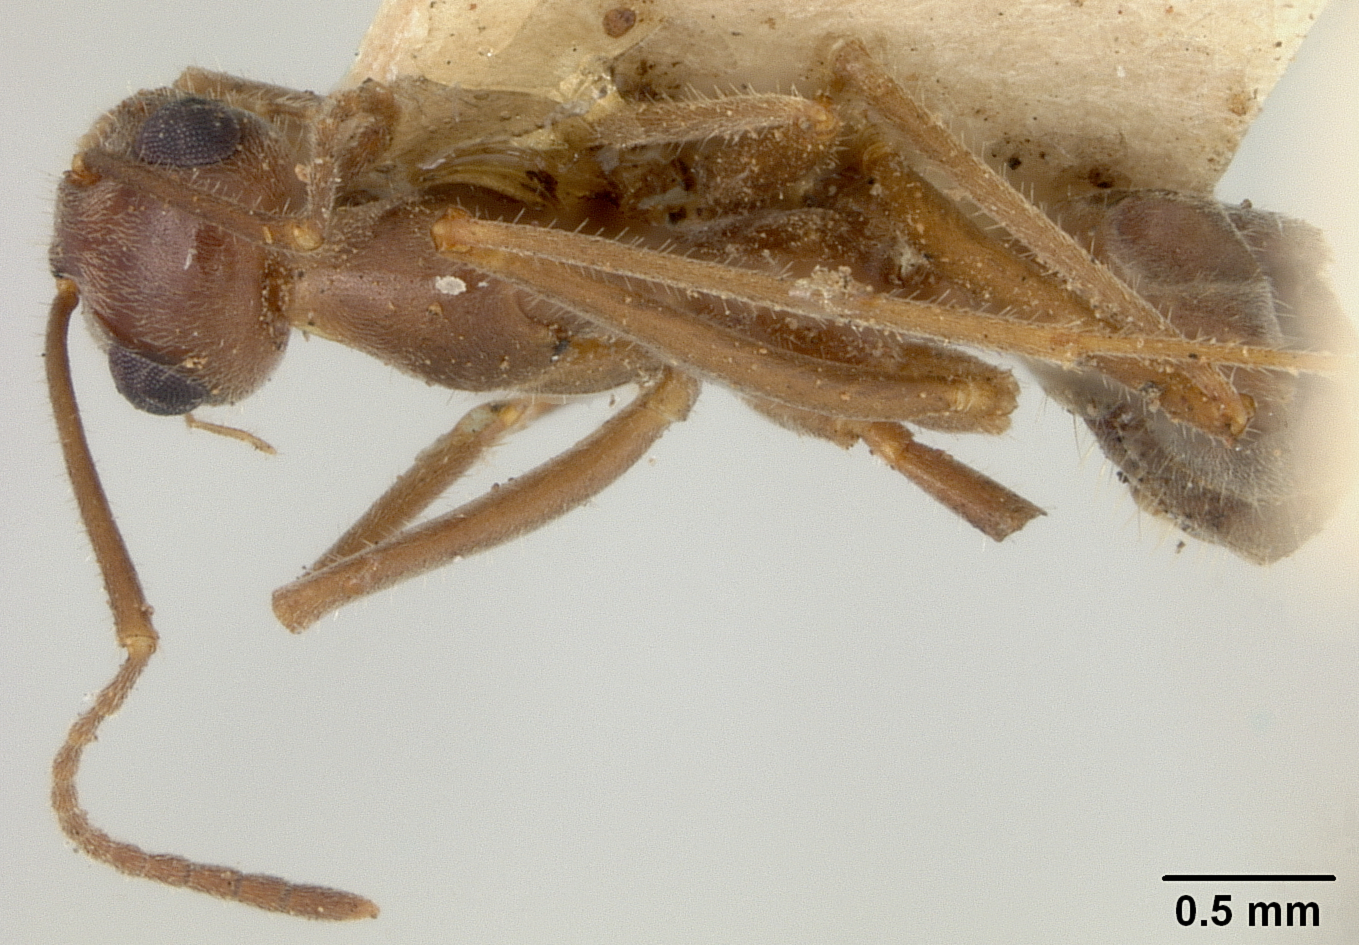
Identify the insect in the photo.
Myrmecocystus mexicanus
